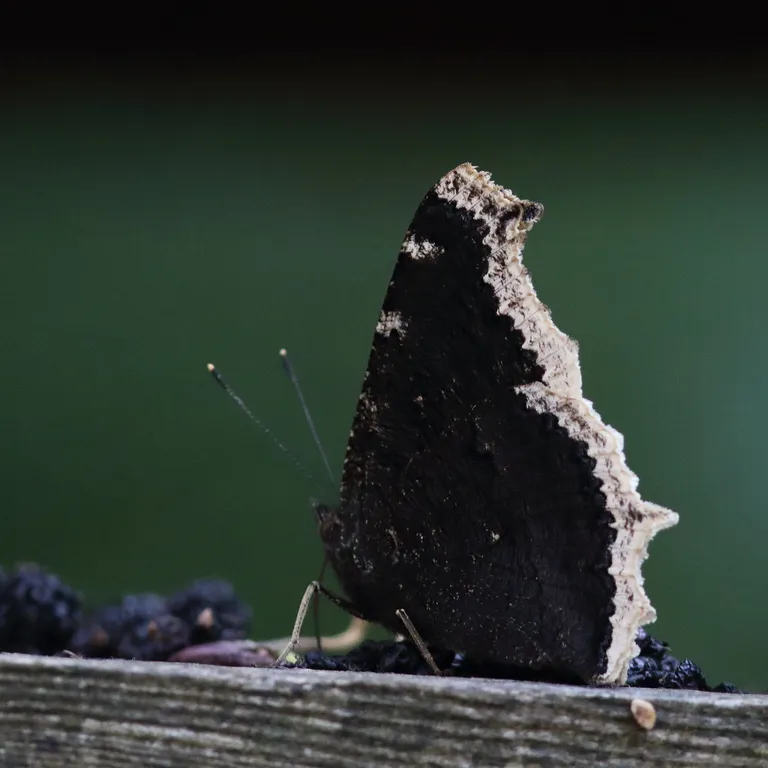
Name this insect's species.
Nymphalis antiopa
